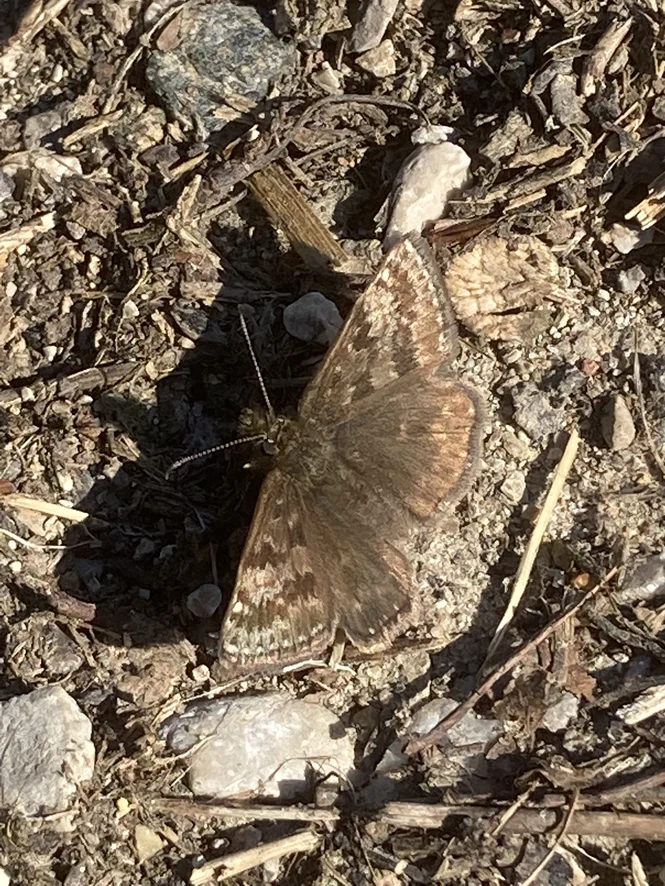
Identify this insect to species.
Erynnis tages
